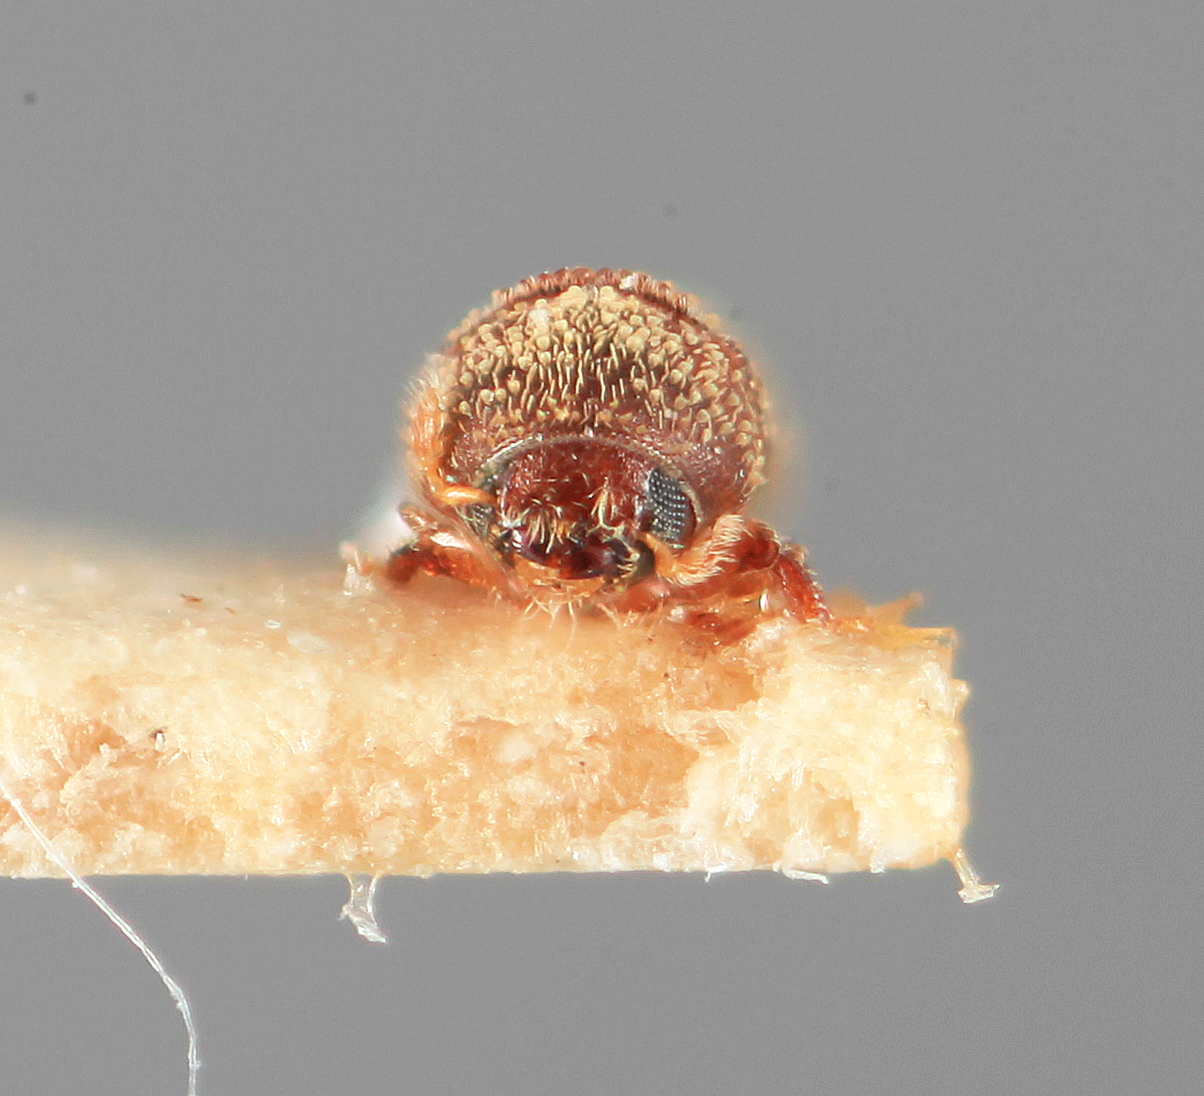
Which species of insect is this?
Liparthrum artocarpus
